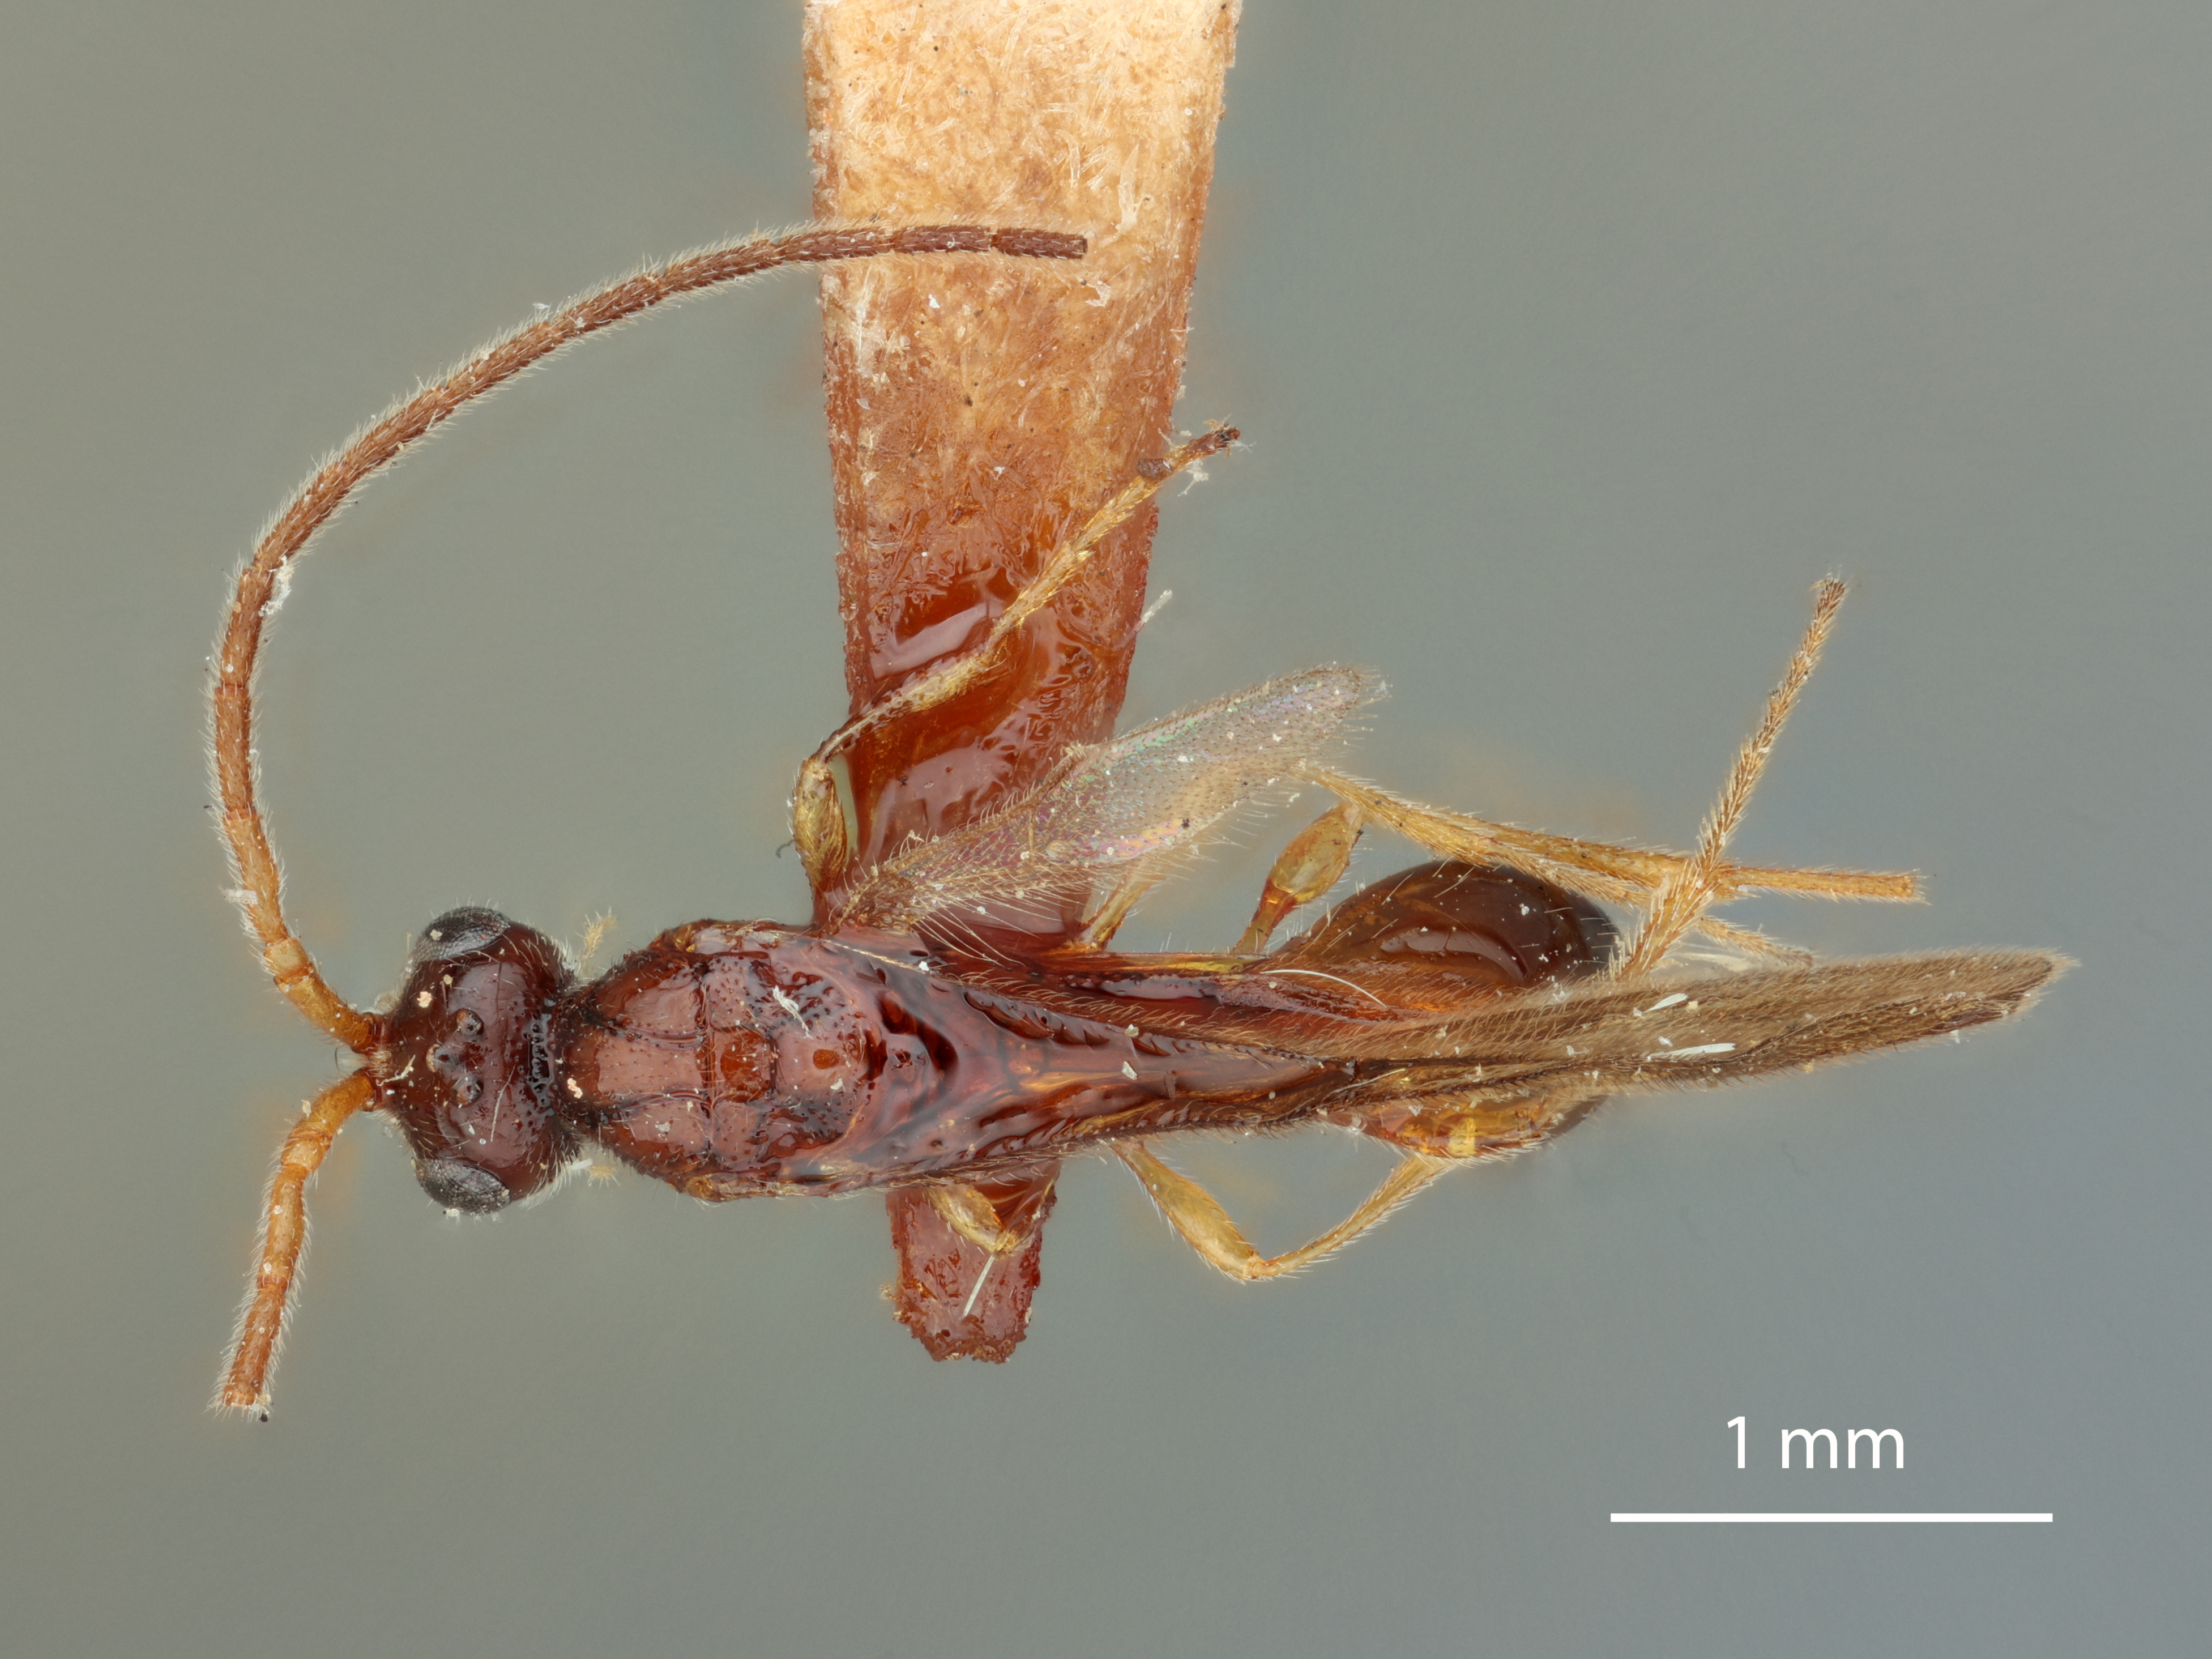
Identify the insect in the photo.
Zelotypa longicornis
